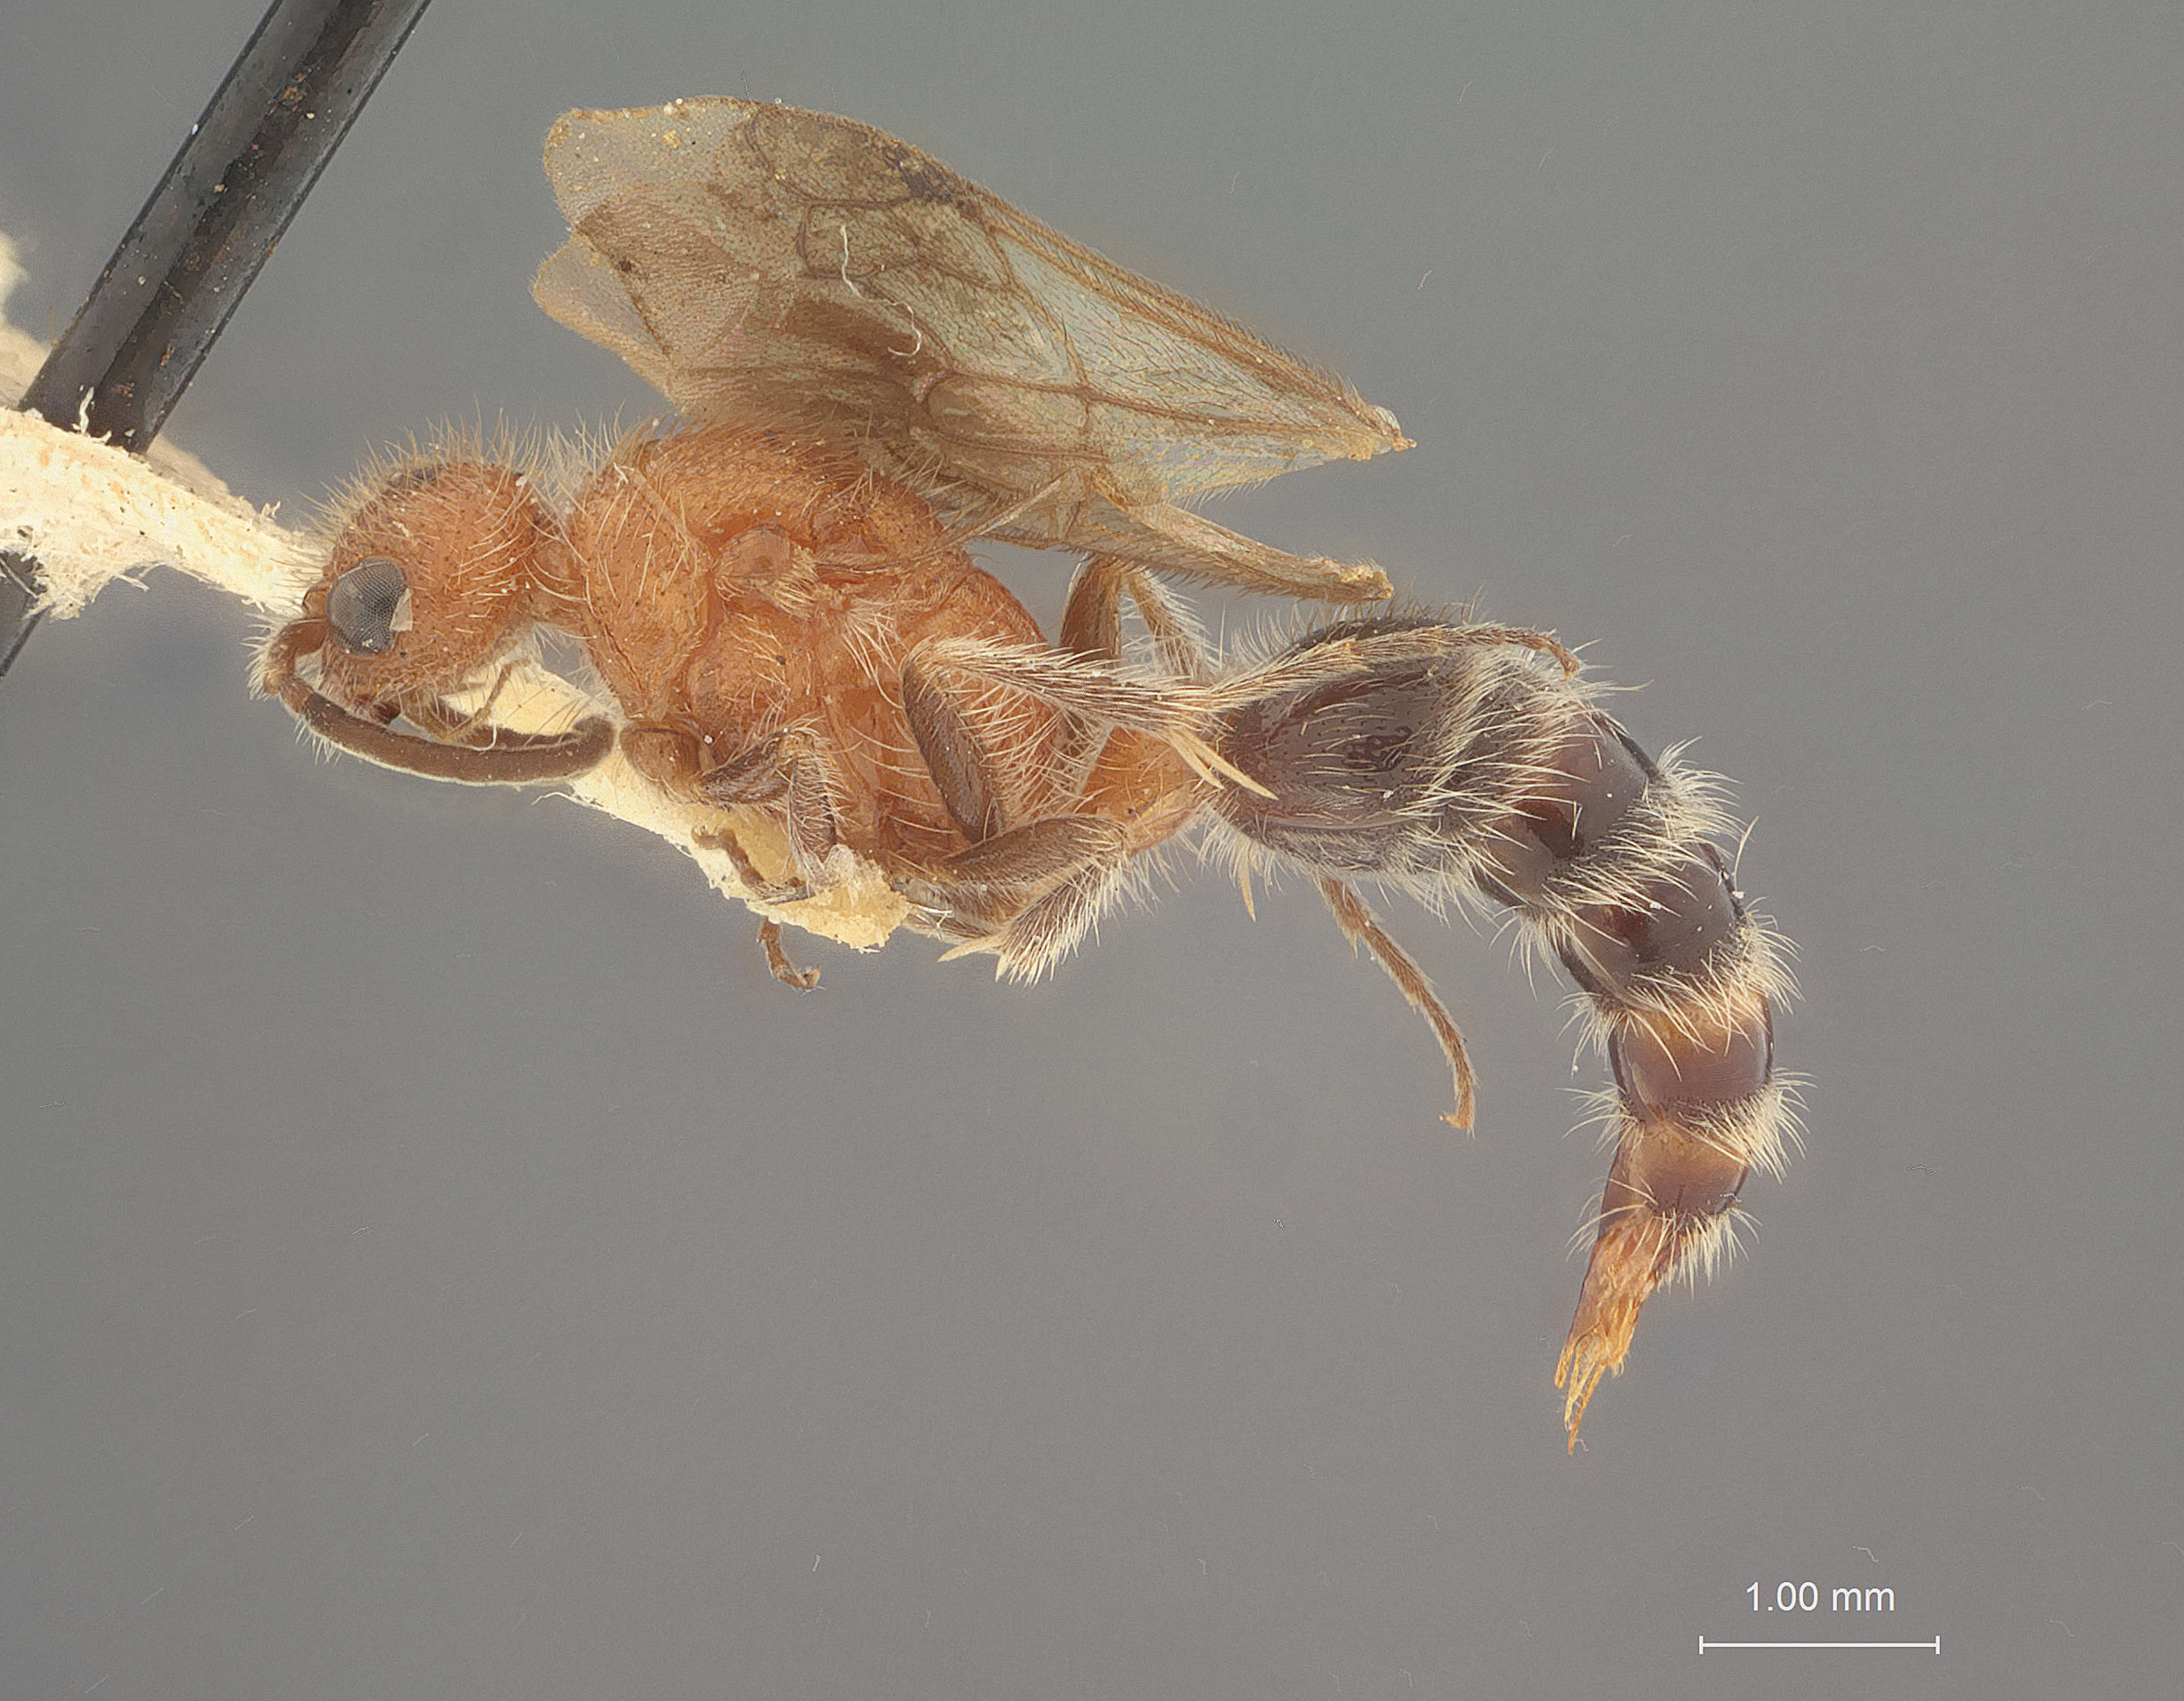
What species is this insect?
Photomorphus johnsoni
